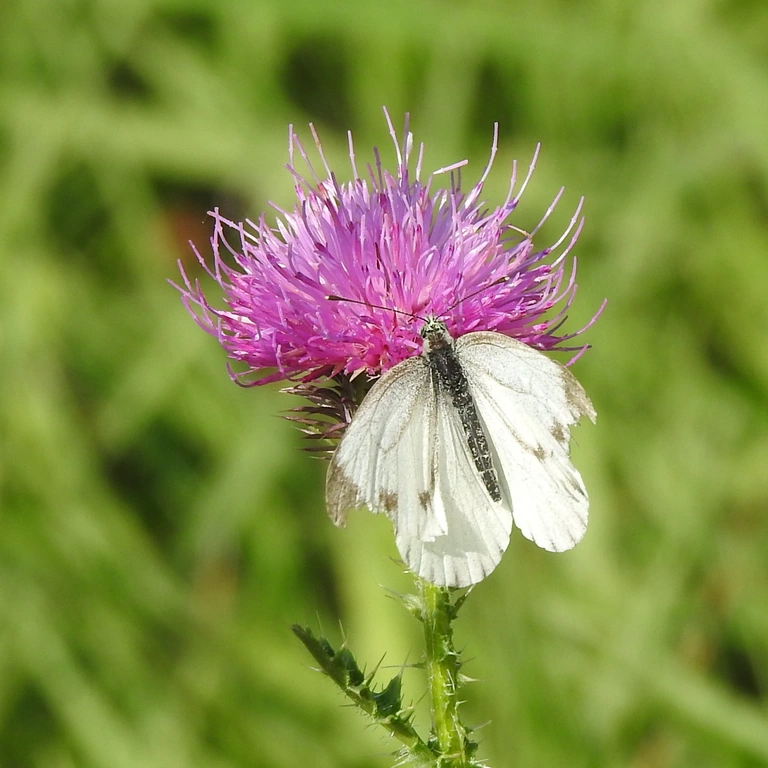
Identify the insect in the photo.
Pieris napi
